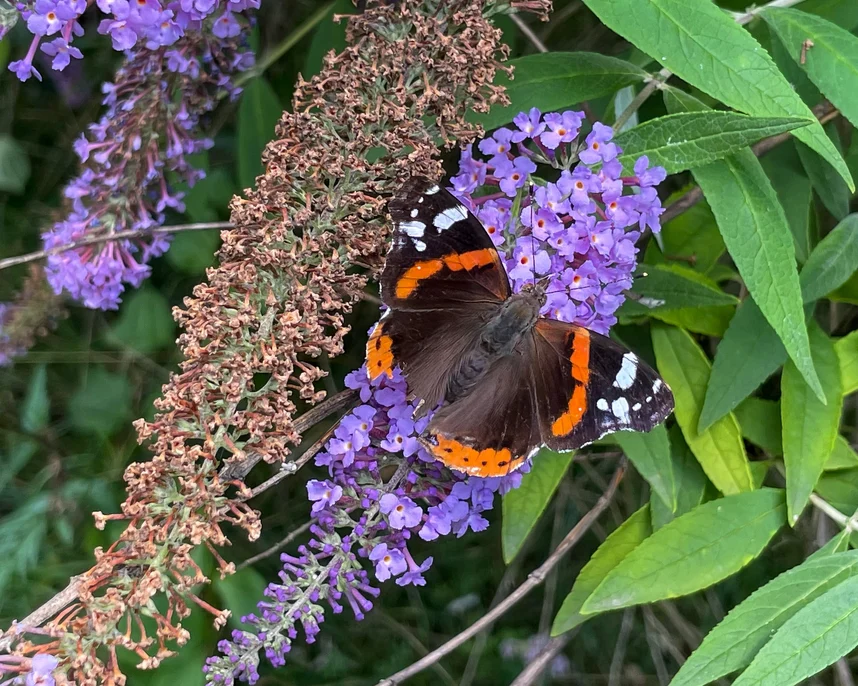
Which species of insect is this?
Vanessa atalanta
